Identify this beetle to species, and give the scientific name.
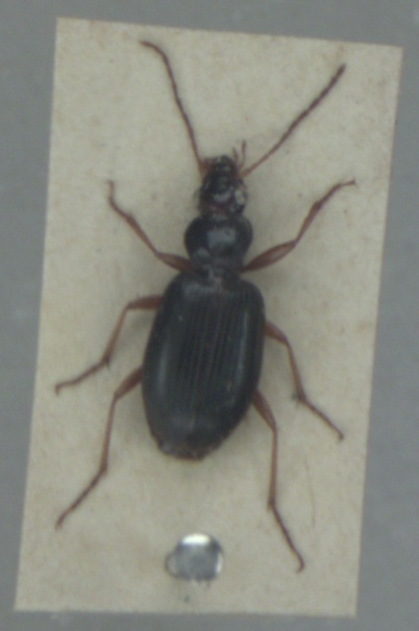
Paranchus albipes
